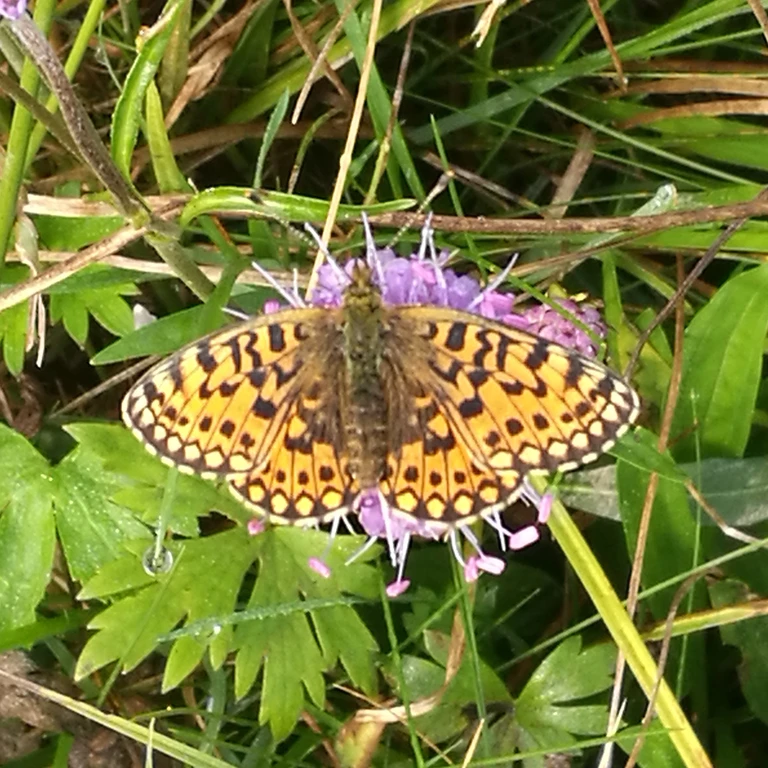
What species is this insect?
Boloria selene
